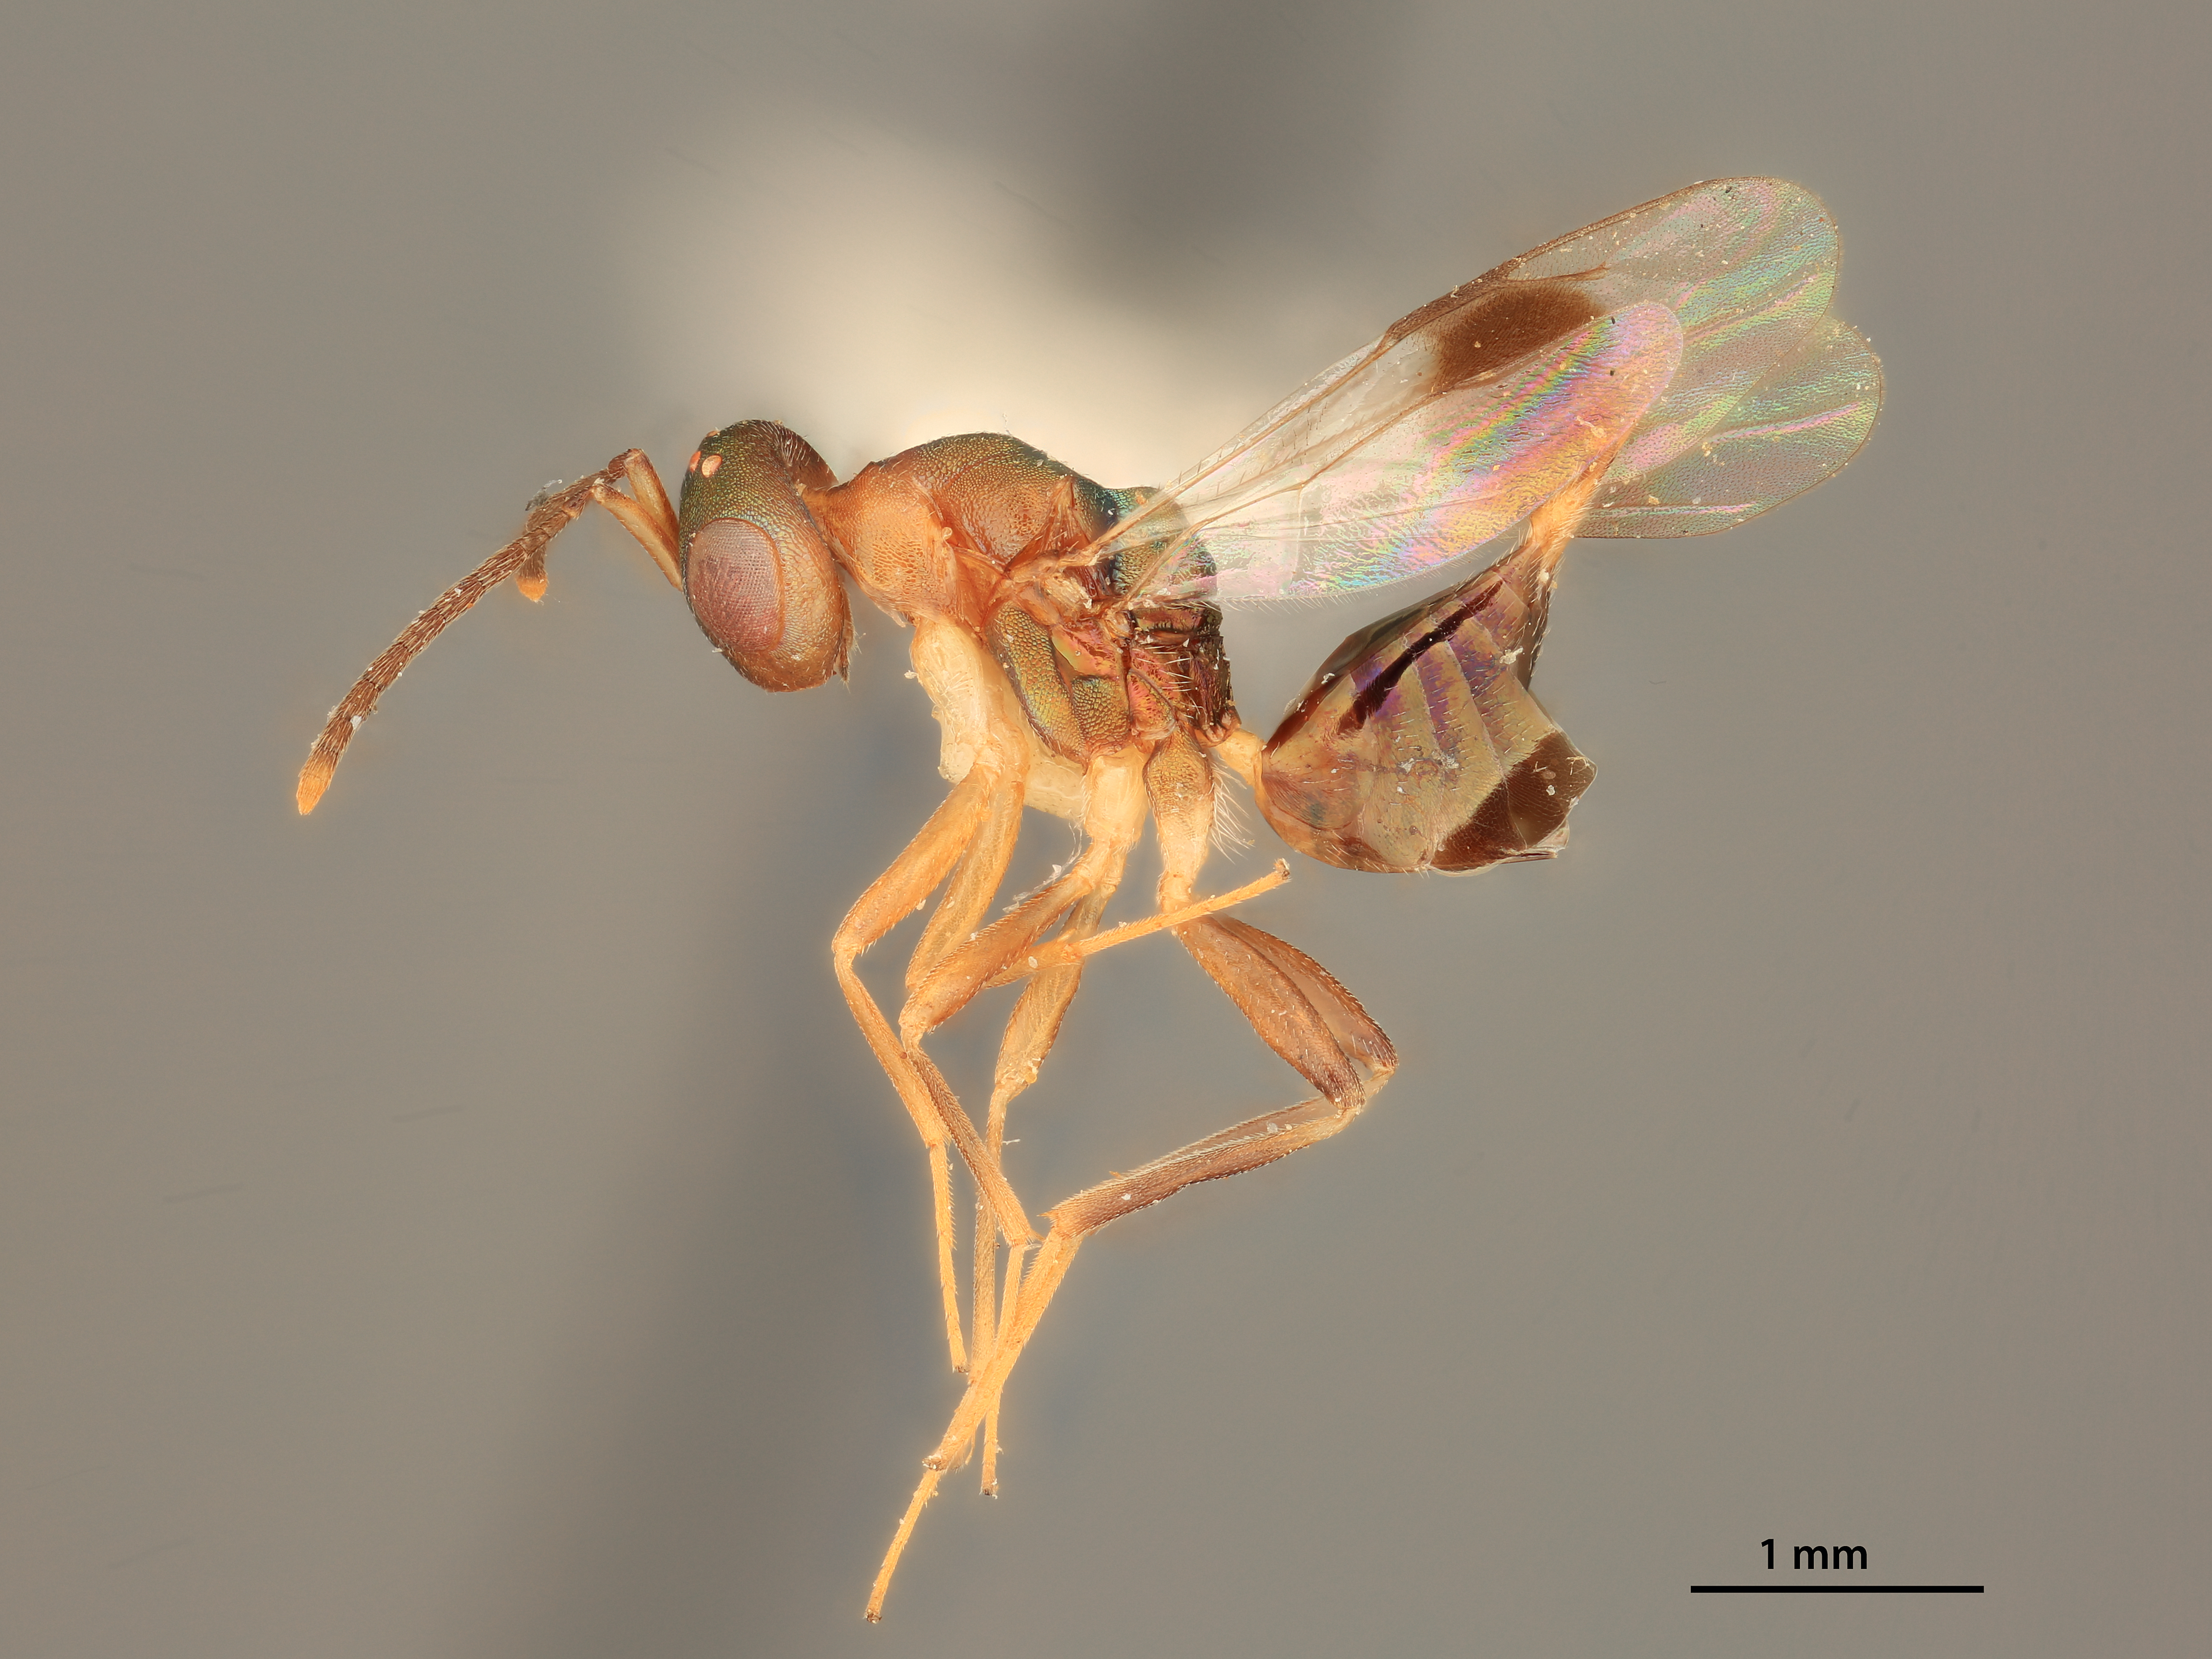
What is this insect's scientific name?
Pandelus grisselli
